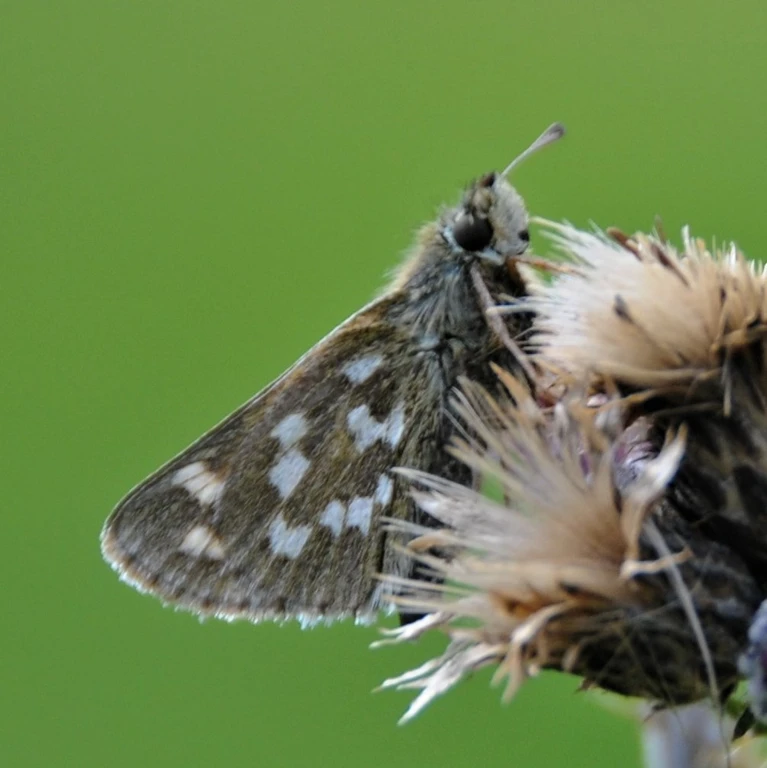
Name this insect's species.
Hesperia comma
